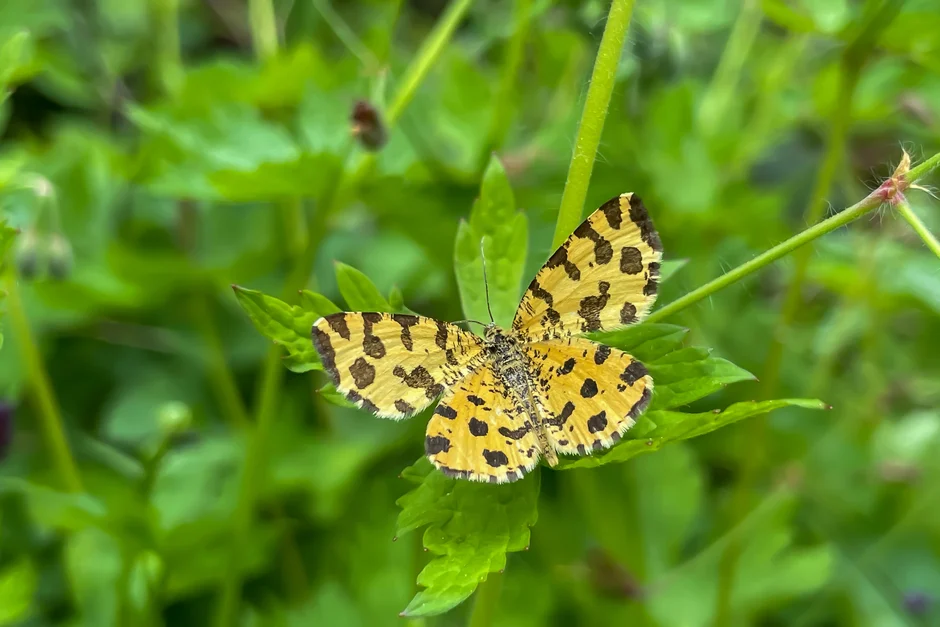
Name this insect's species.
Pseudopanthera macularia
